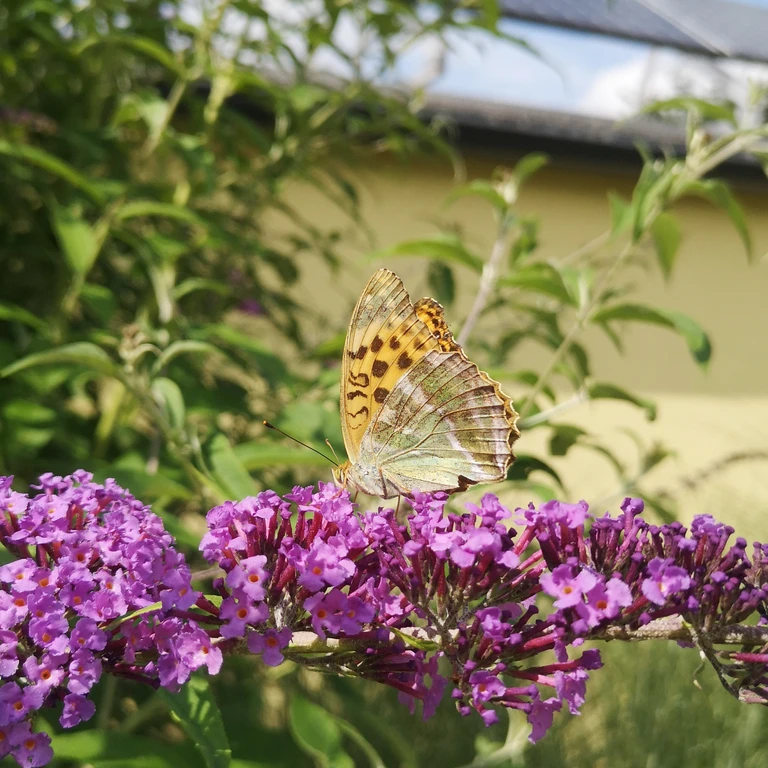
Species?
Argynnis paphia
